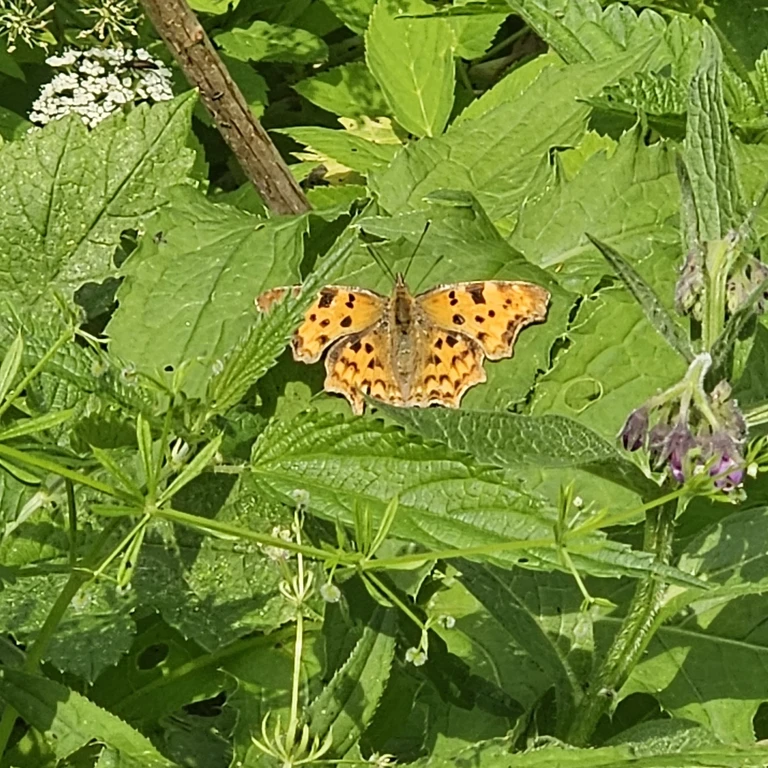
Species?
Polygonia c-album
